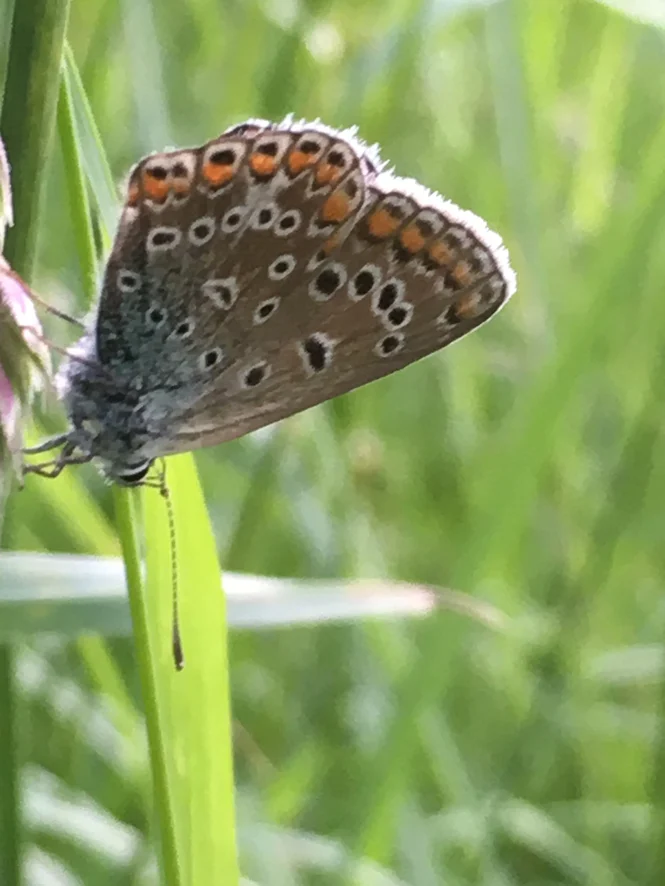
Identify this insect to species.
Polyommatus icarus
